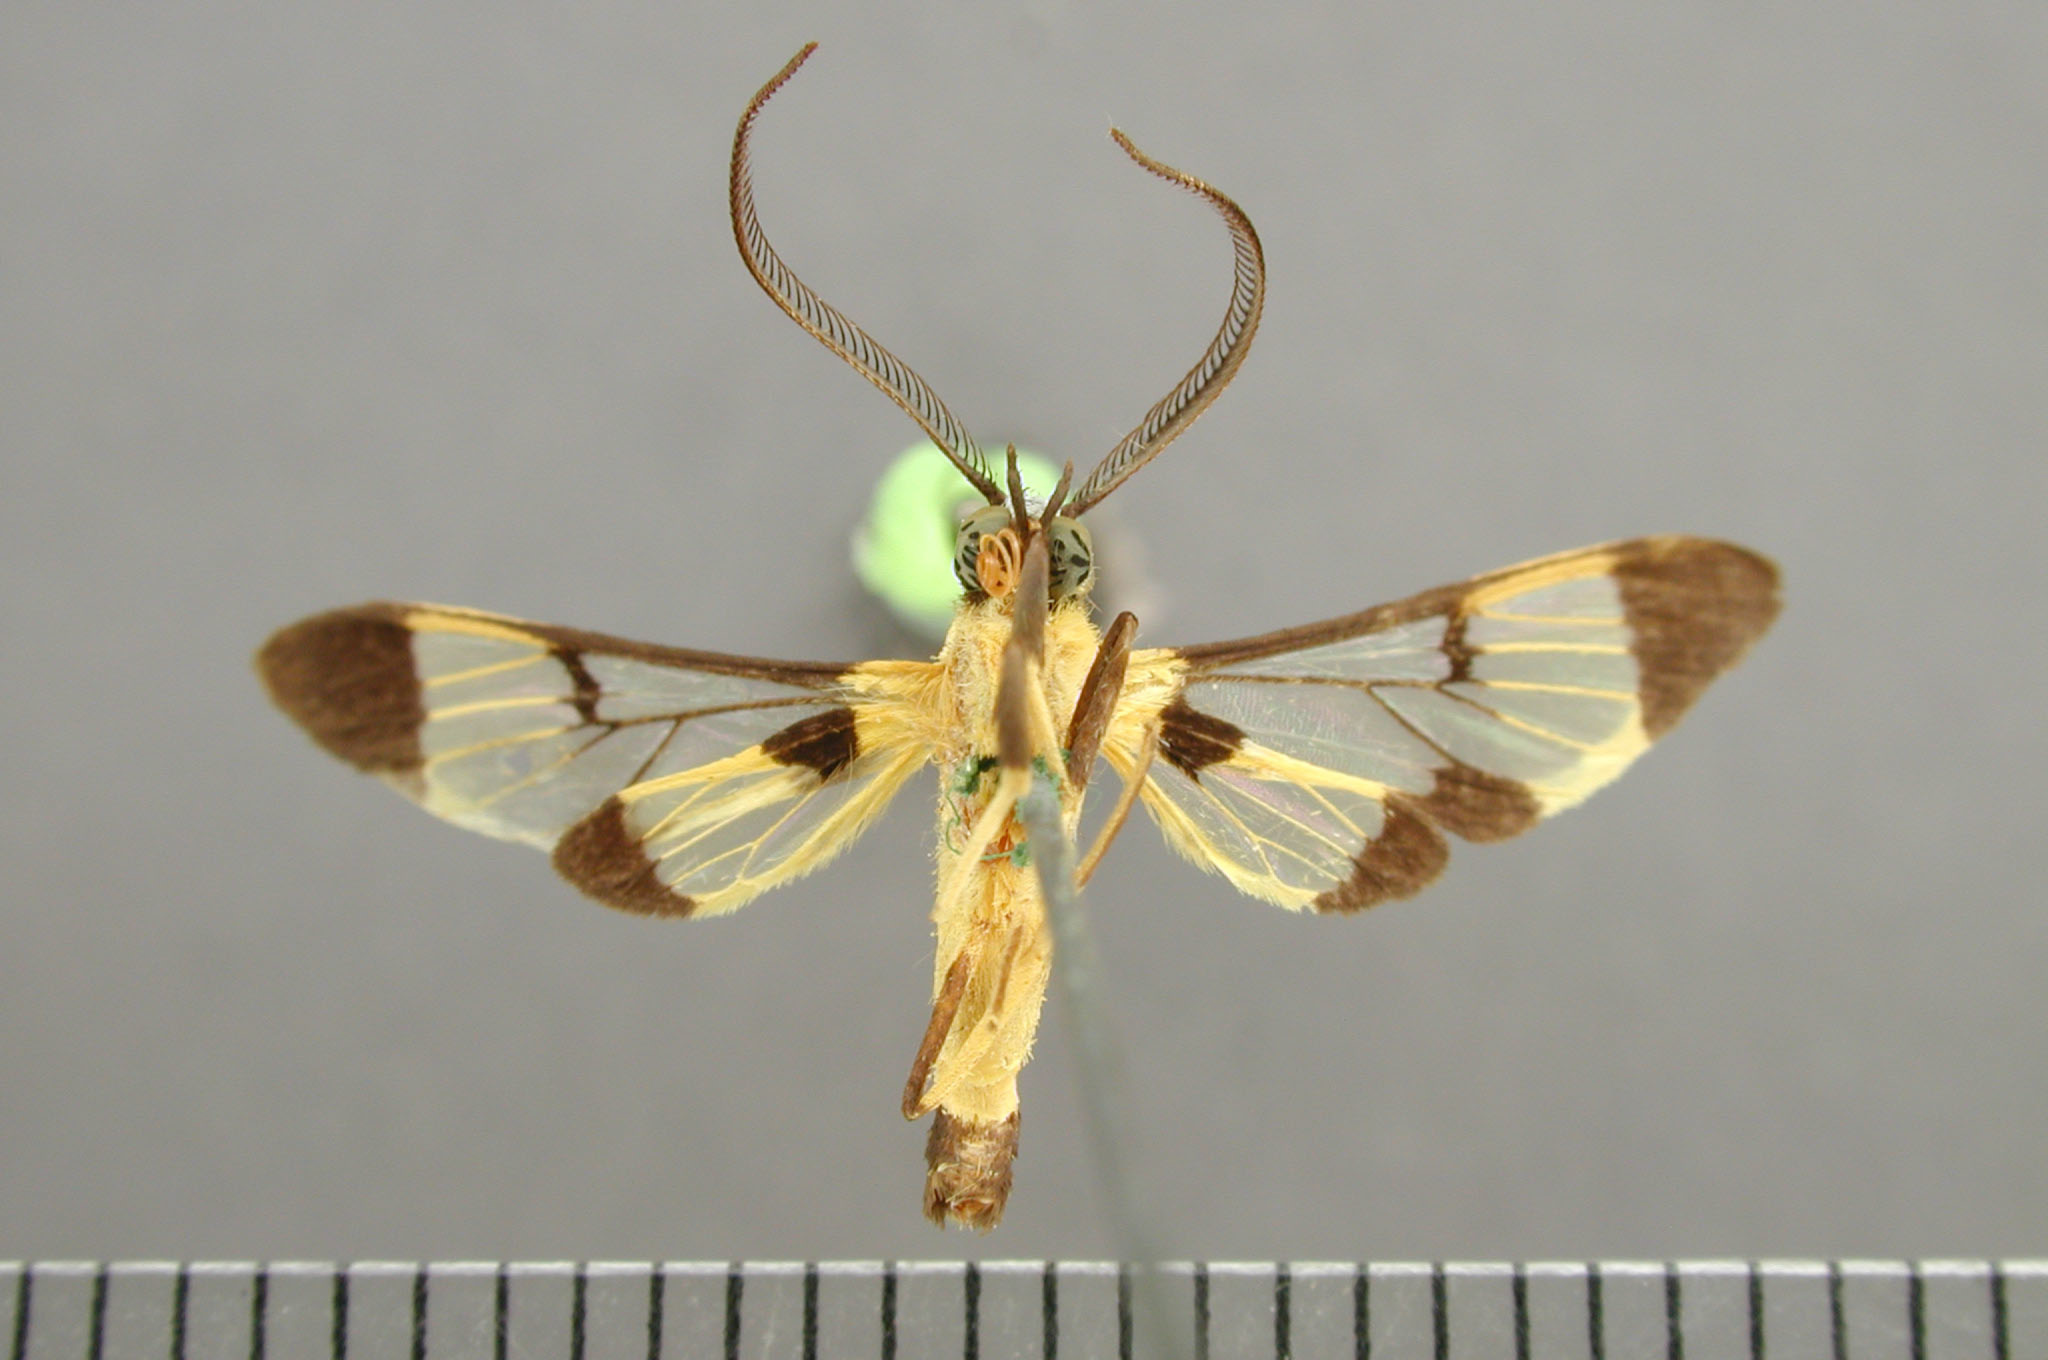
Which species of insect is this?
Loxophlebia flavipicta
